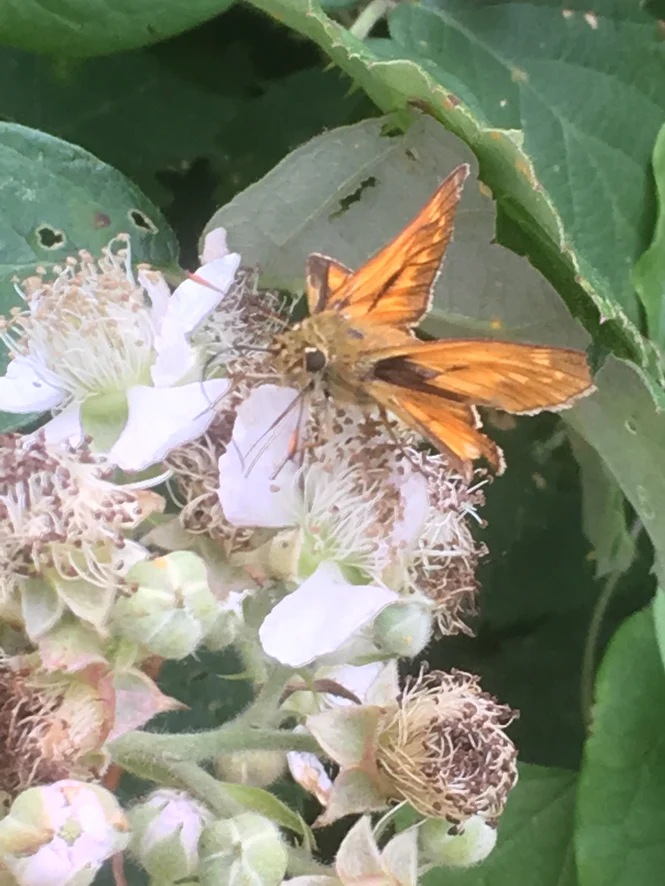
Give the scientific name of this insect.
Ochlodes sylvanus (also Ochlodes venata)
